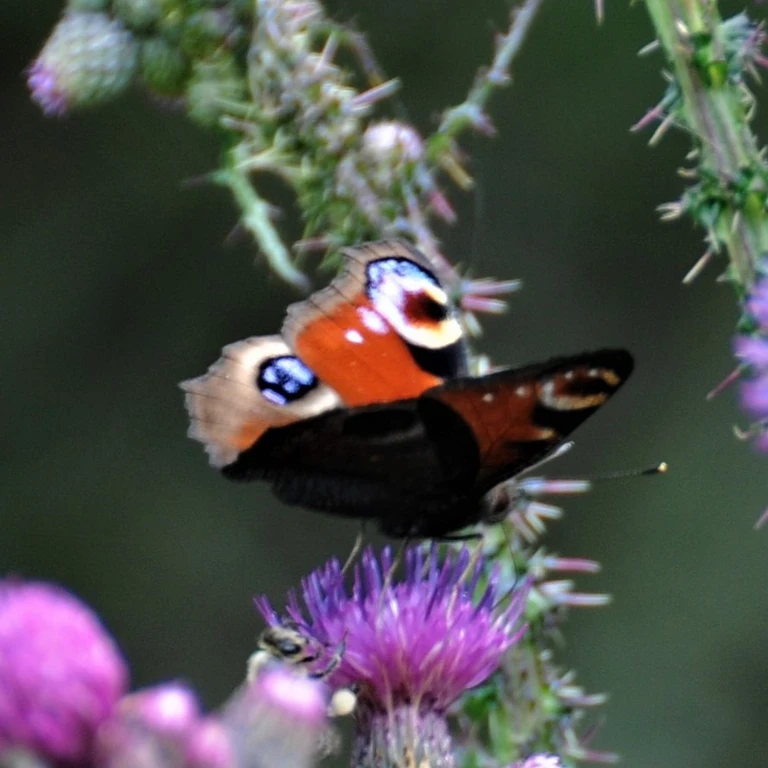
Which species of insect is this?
Aglais io
